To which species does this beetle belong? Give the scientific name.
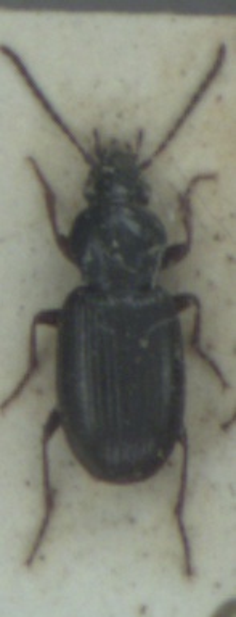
Pterostichus strenuus
